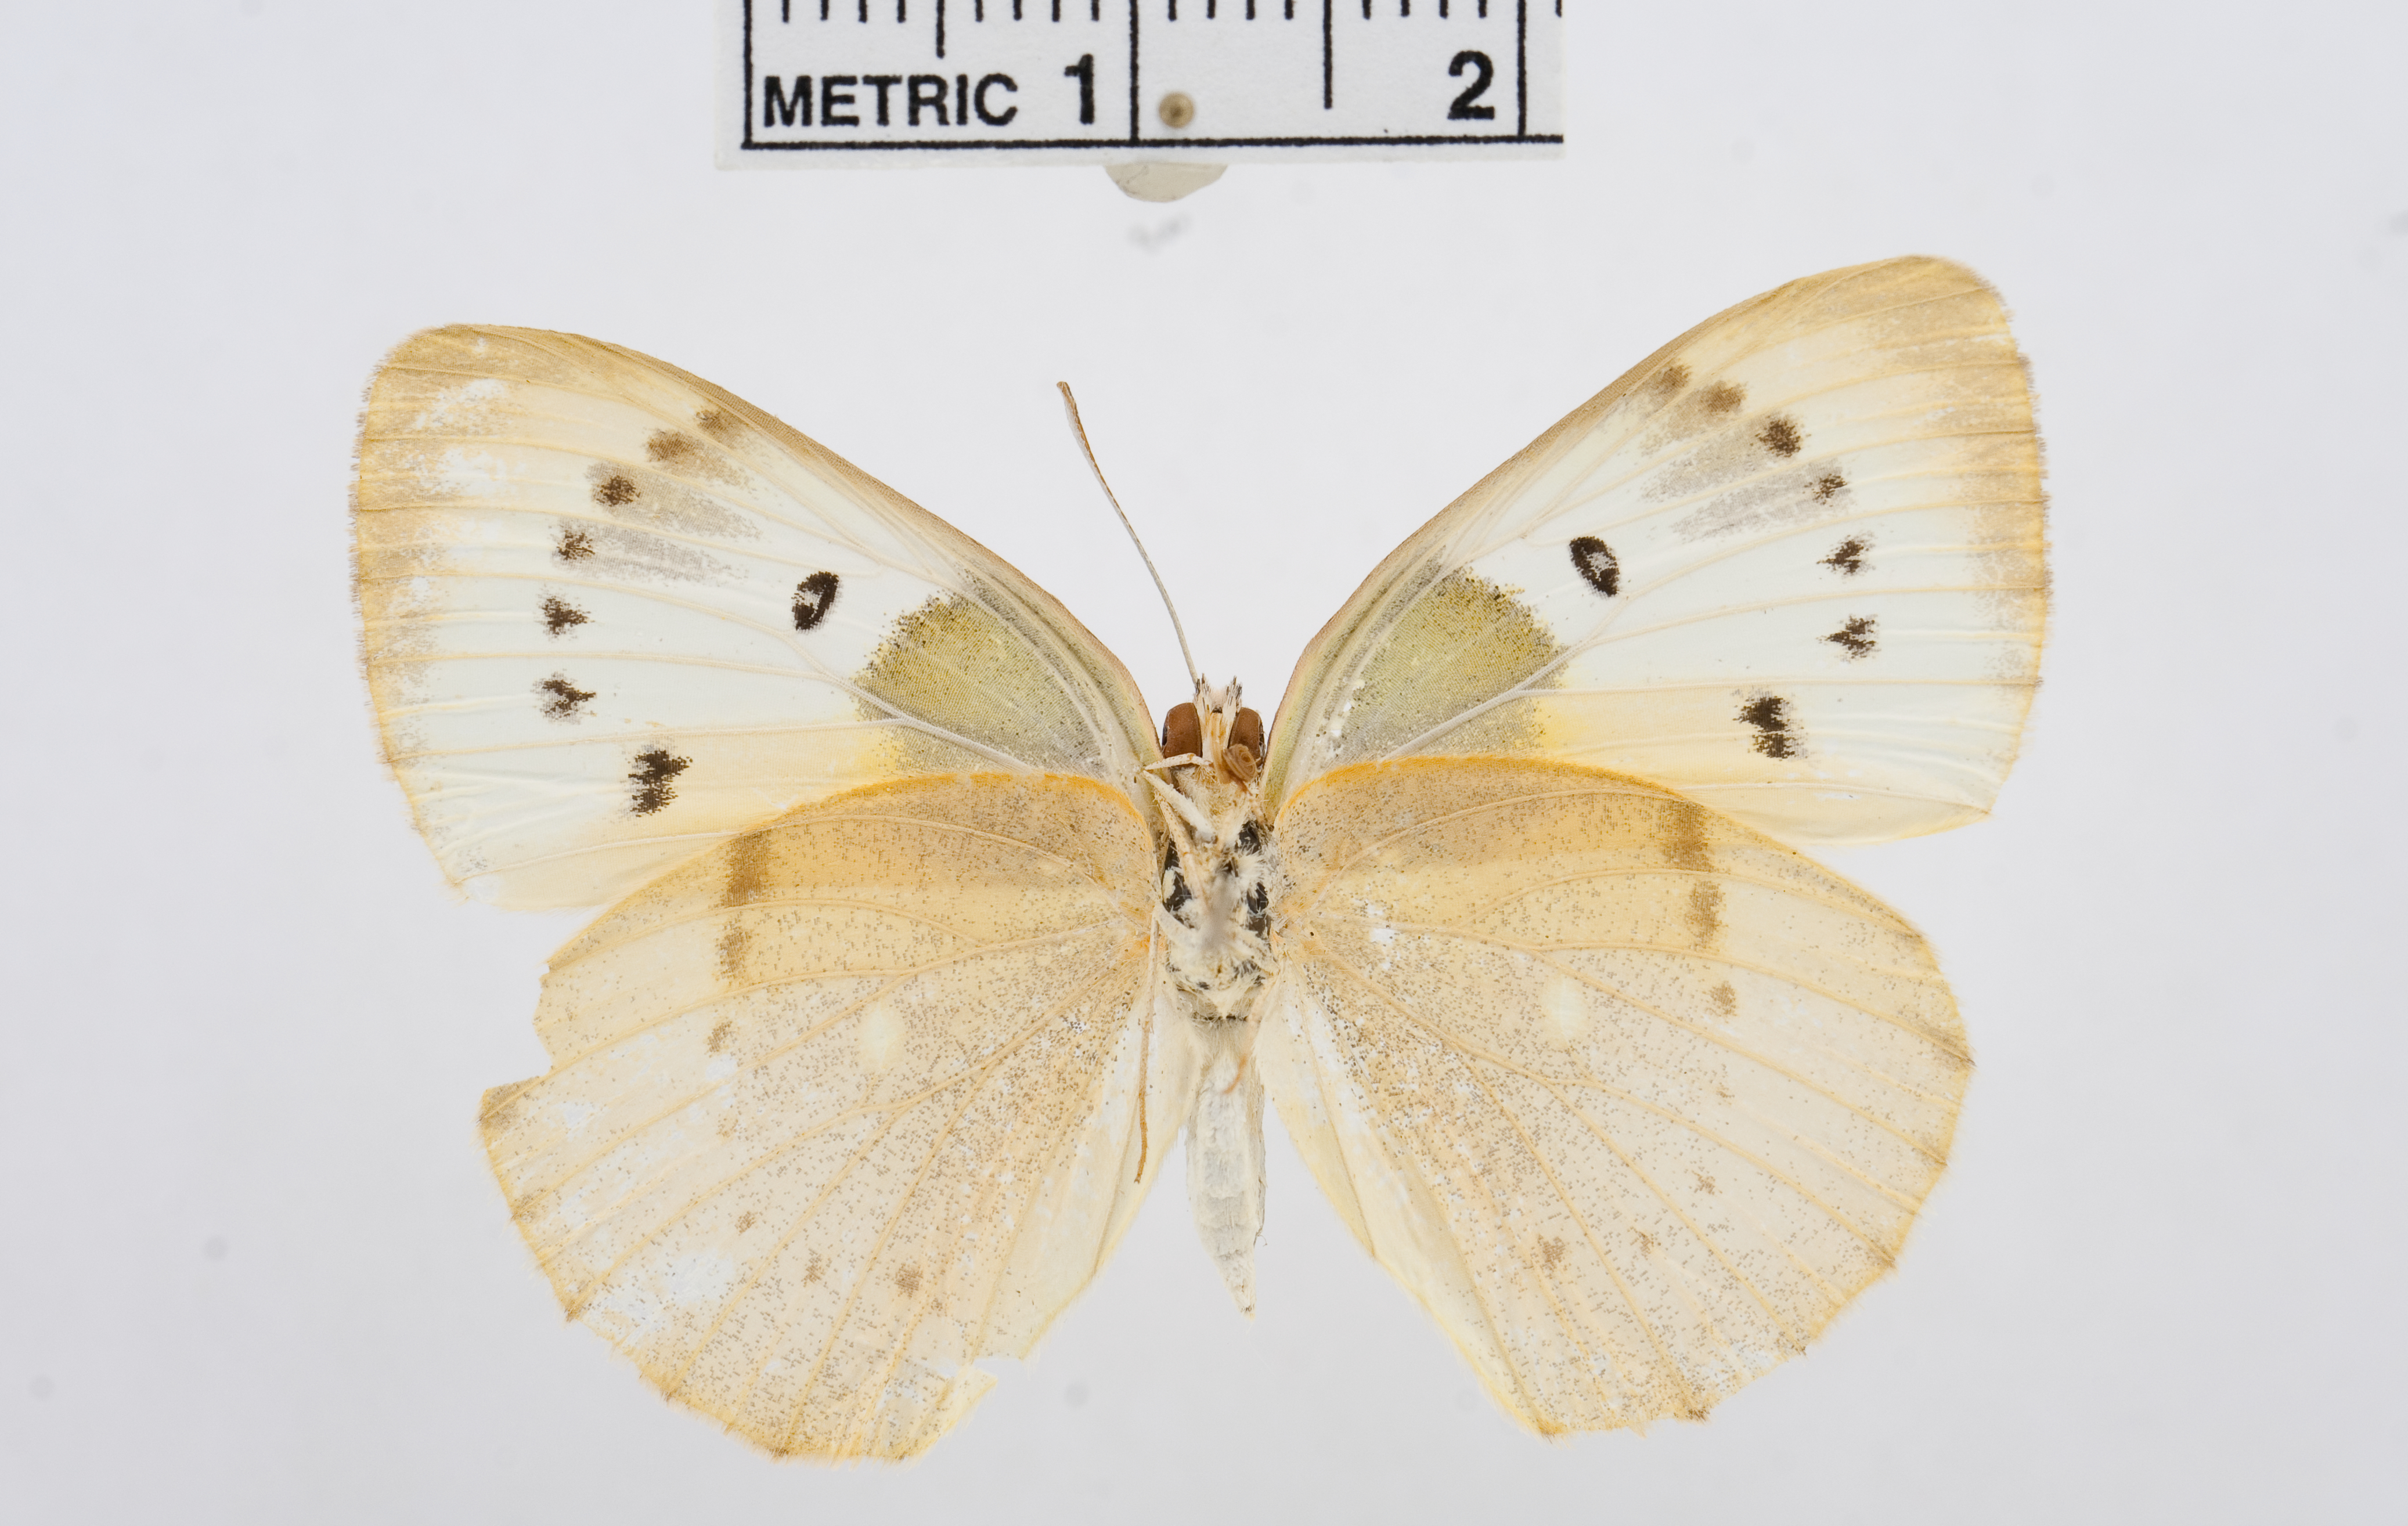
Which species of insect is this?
Colotis halimede
